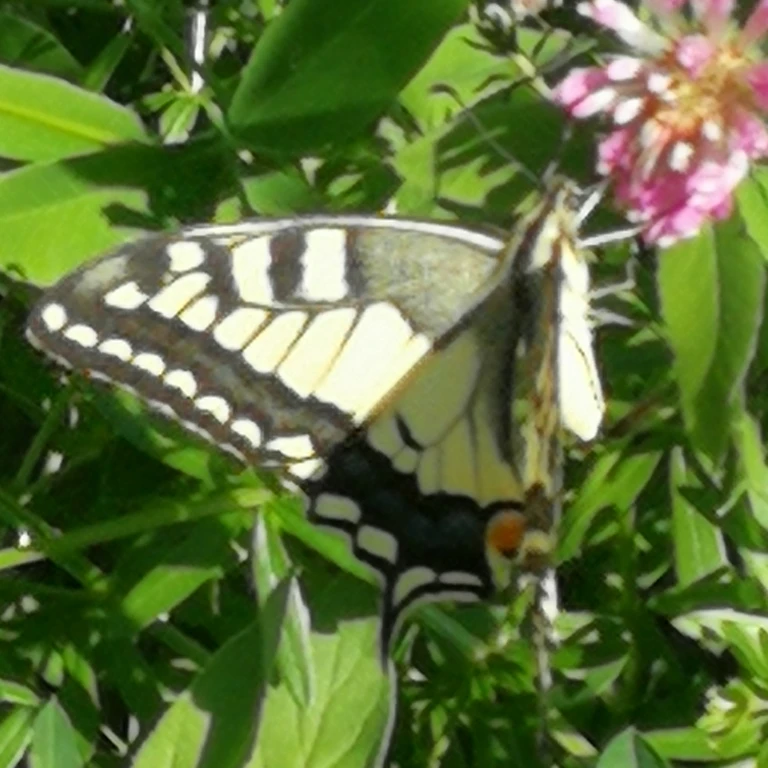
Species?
Papilio machaon
